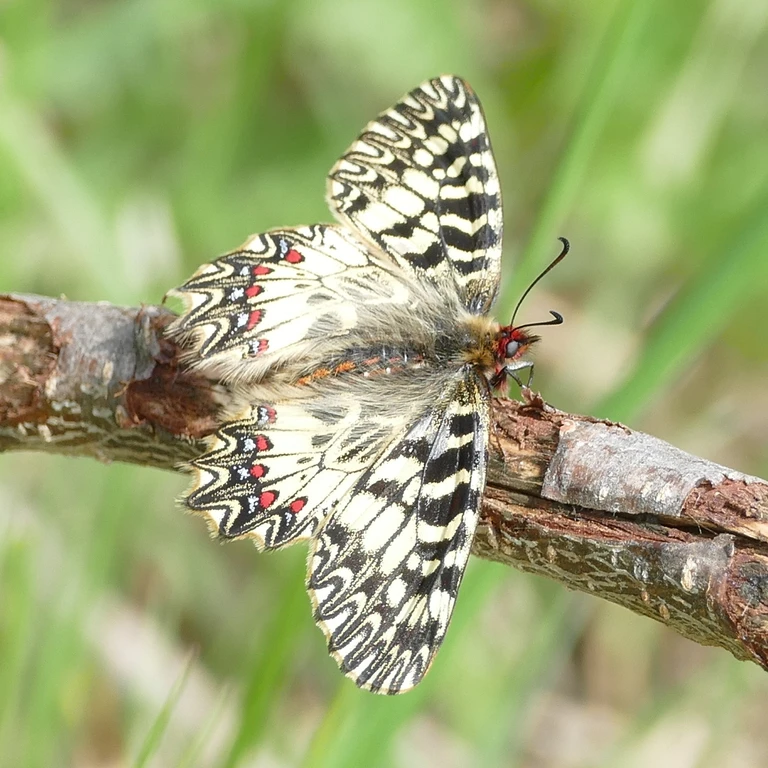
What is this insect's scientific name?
Zerynthia polyxena
